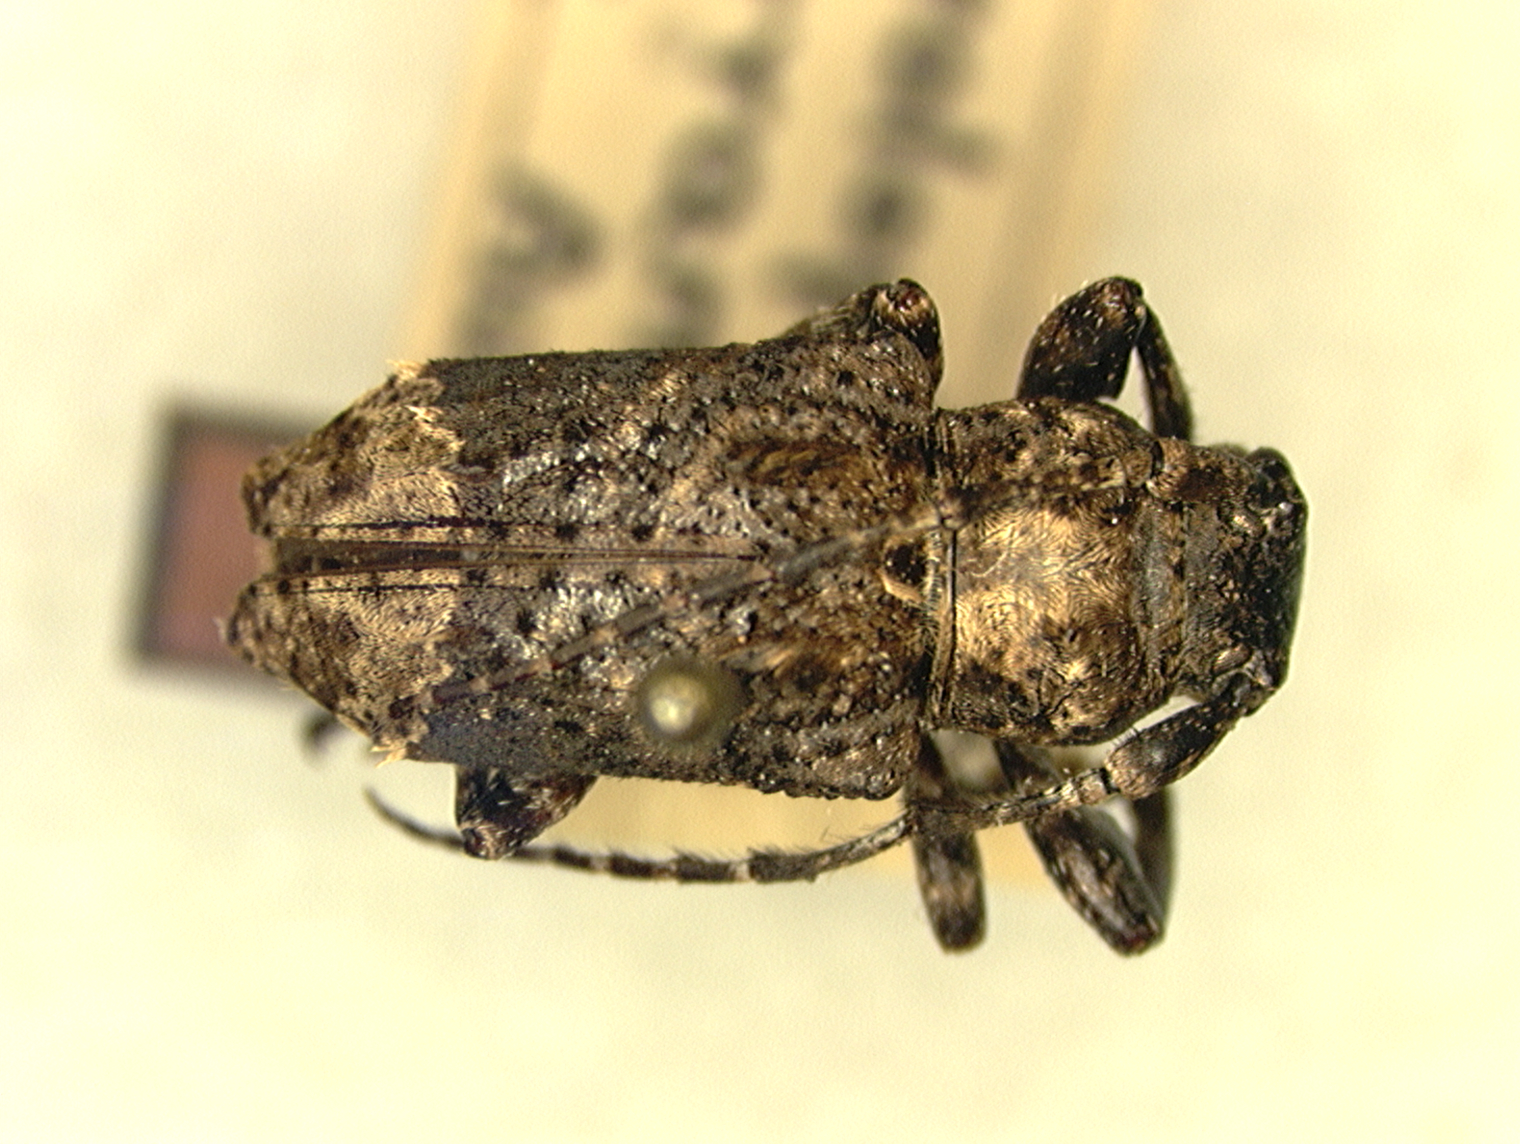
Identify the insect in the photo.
Pterolophia aberrans
